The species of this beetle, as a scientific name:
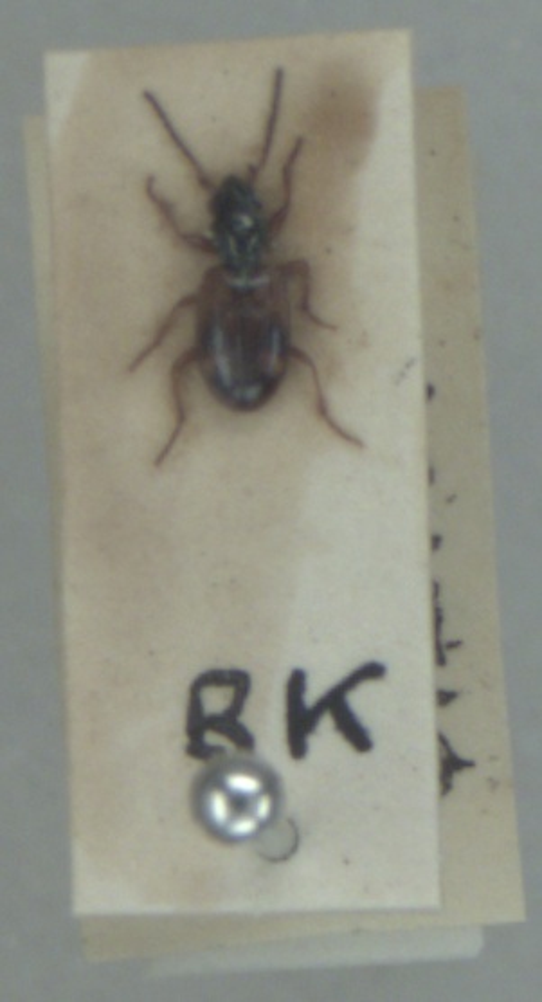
Bembidion articulatum
